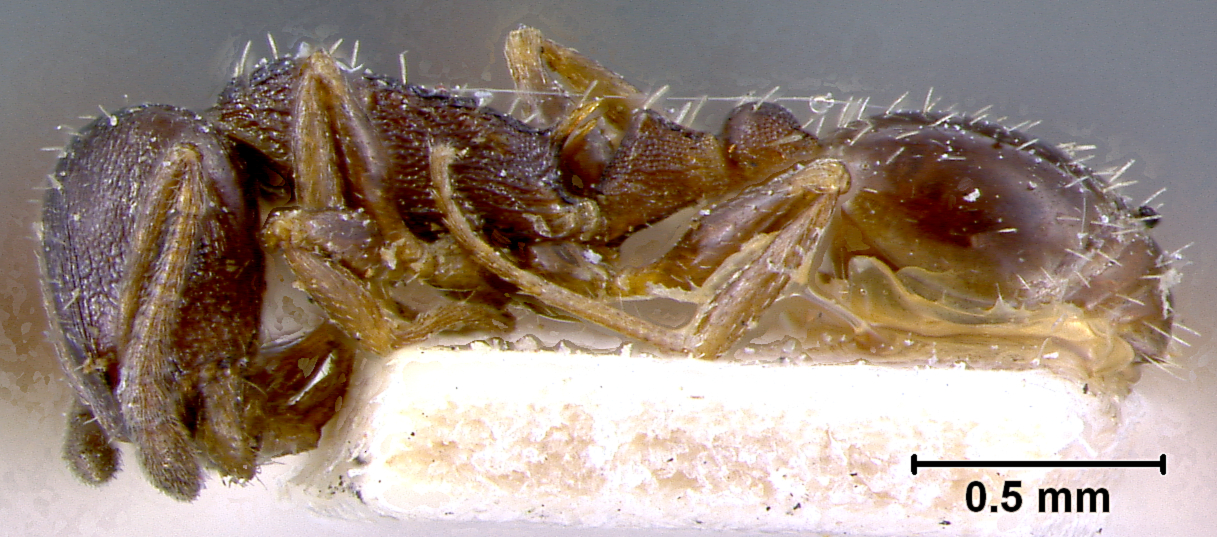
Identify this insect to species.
Leptothorax angustulus
